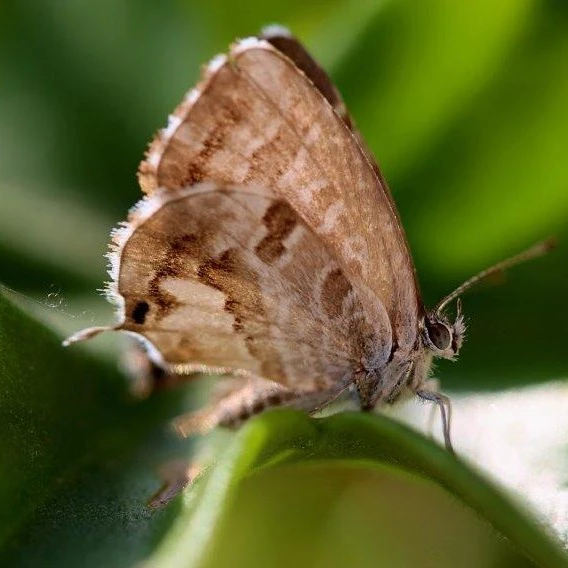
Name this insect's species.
Cacyreus marshalli
